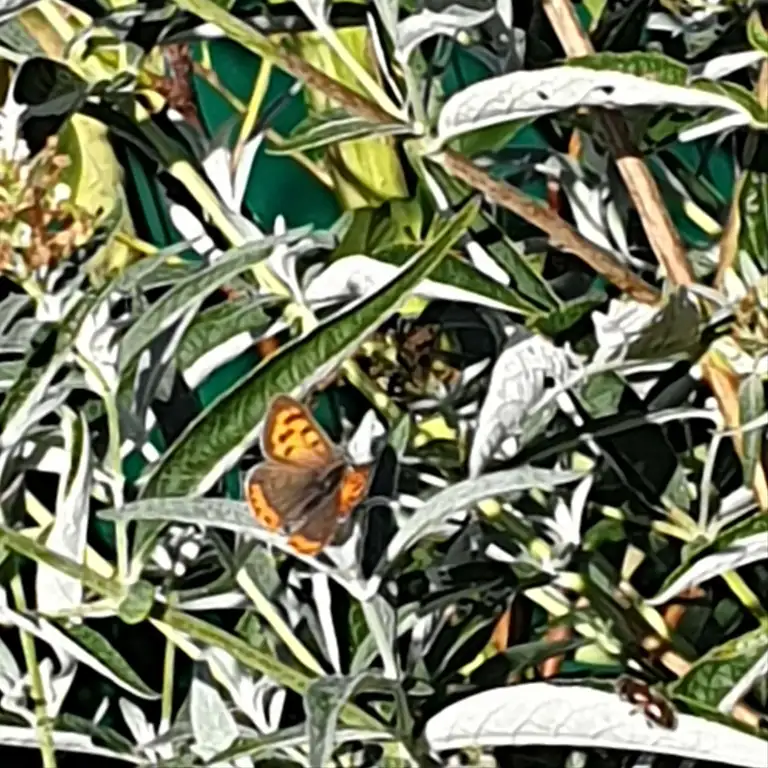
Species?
Lycaena phlaeas
